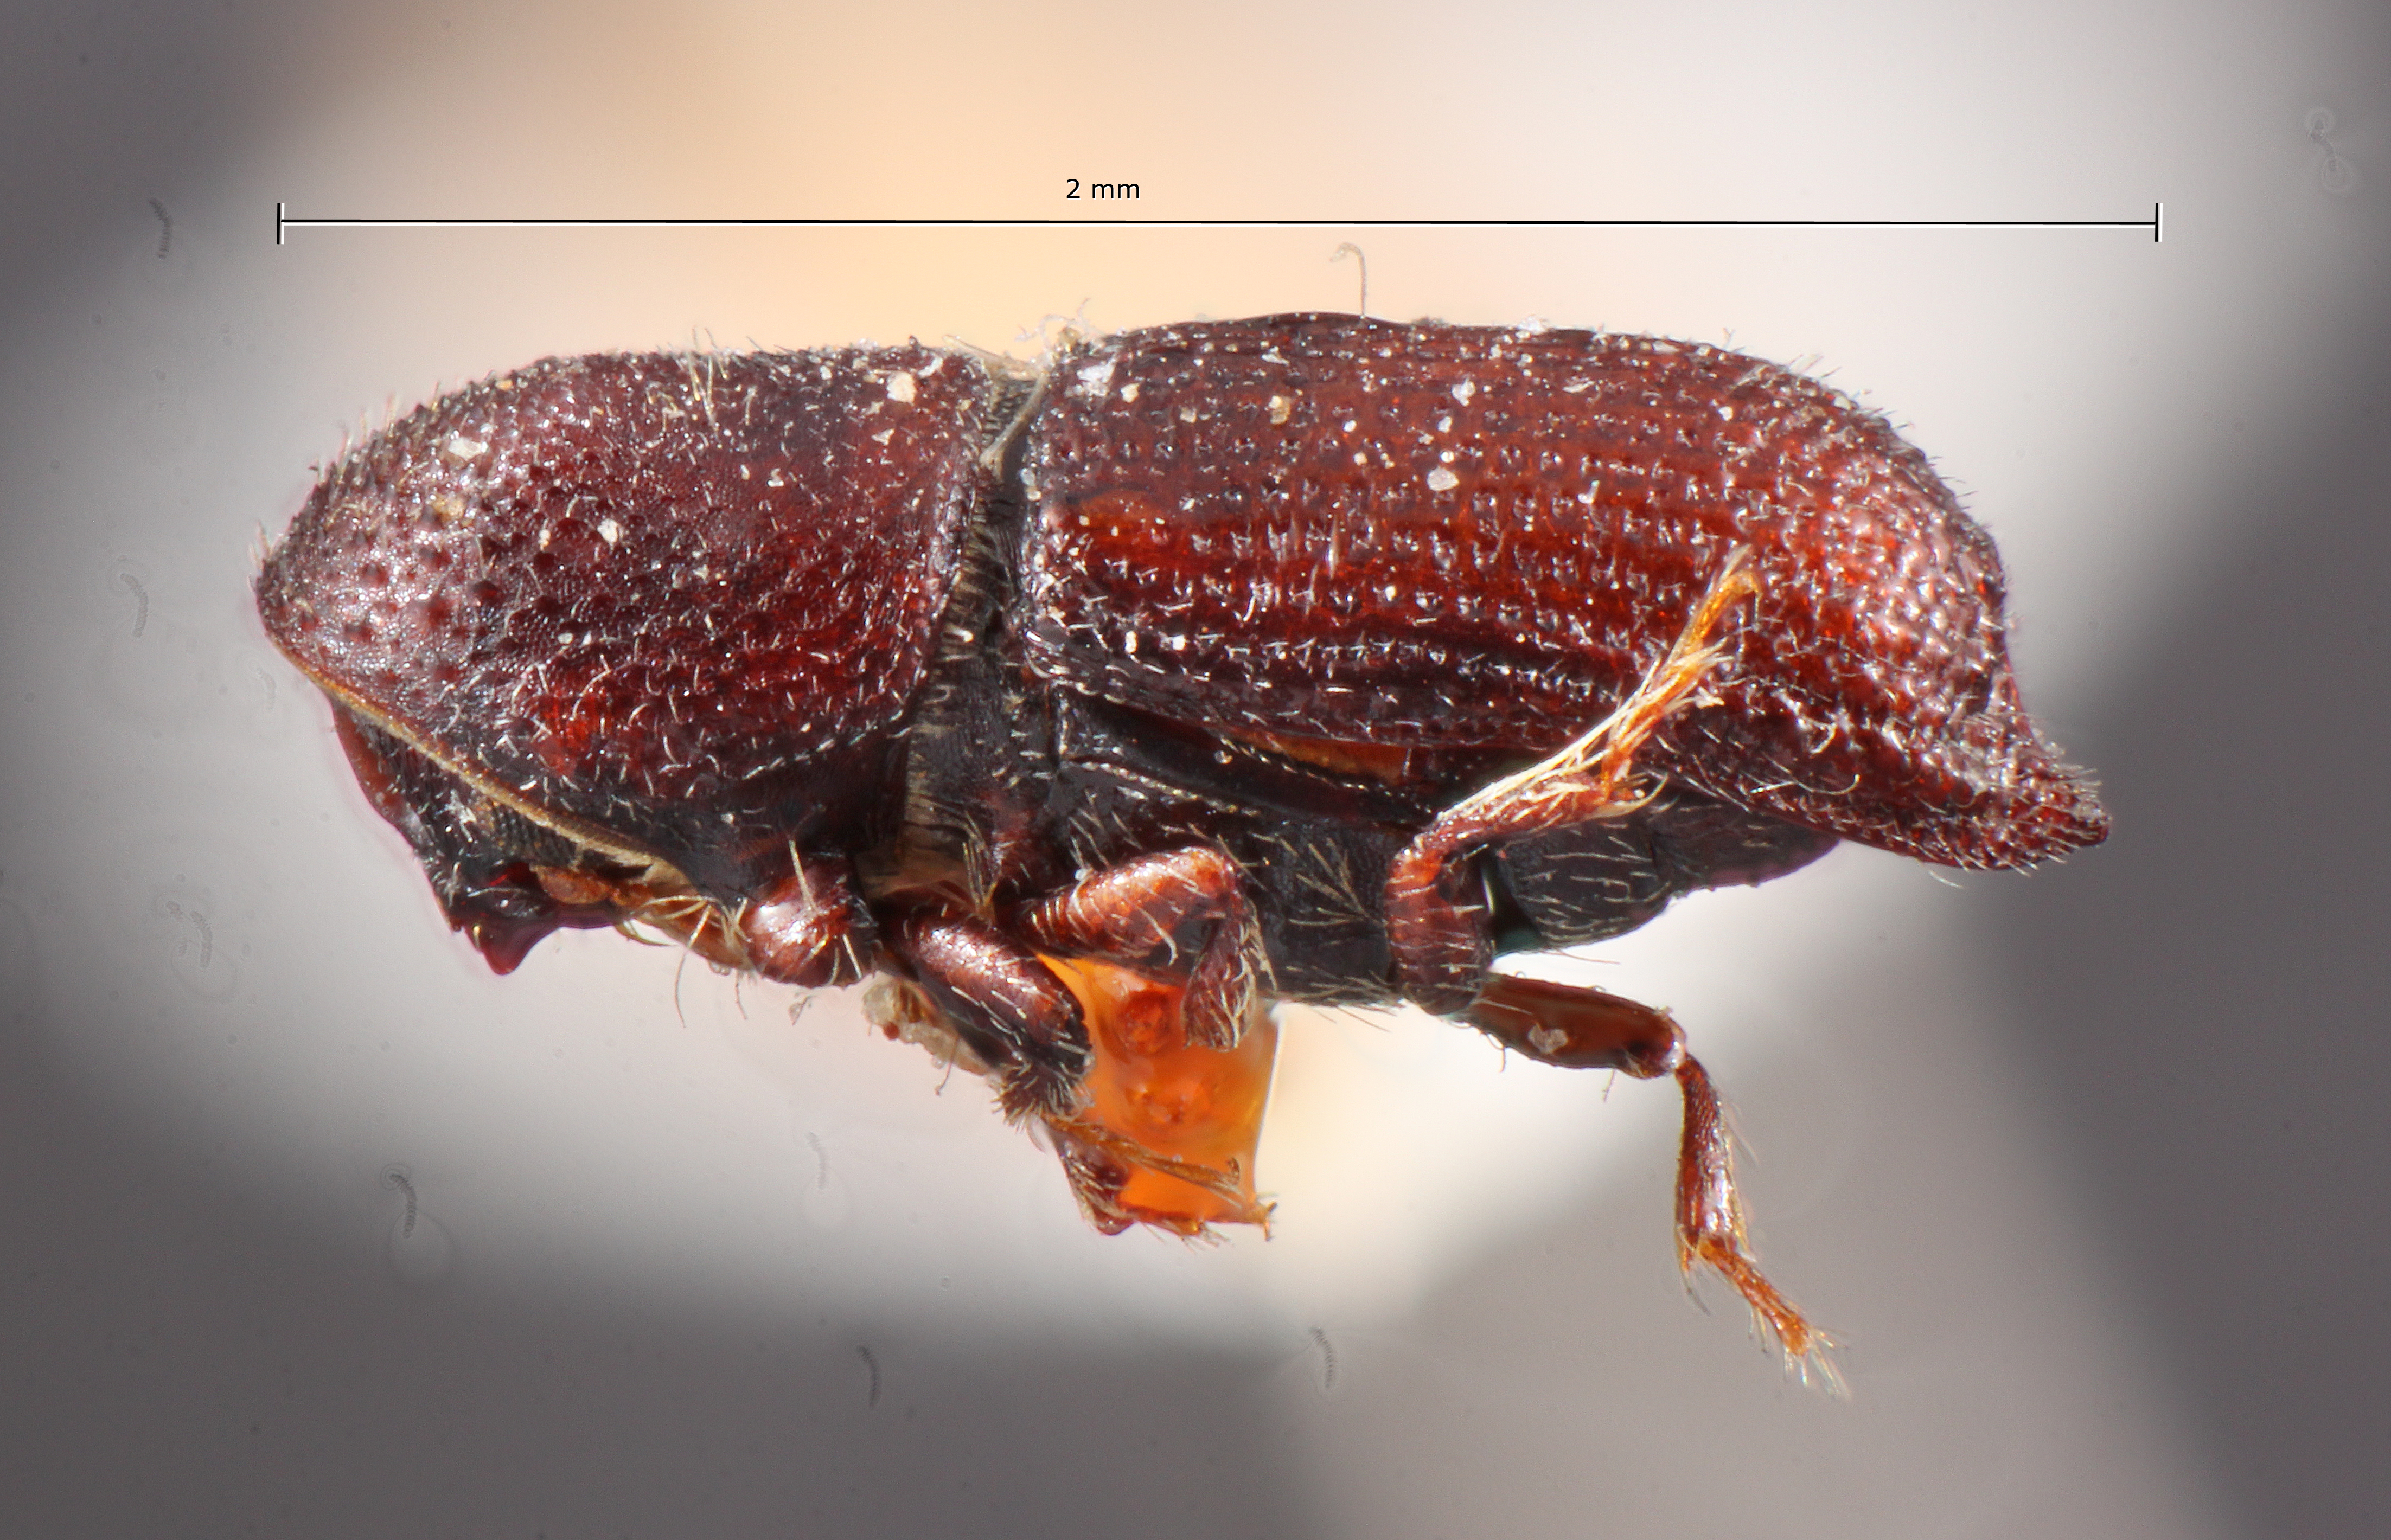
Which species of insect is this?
Hylocurus biconcavus
